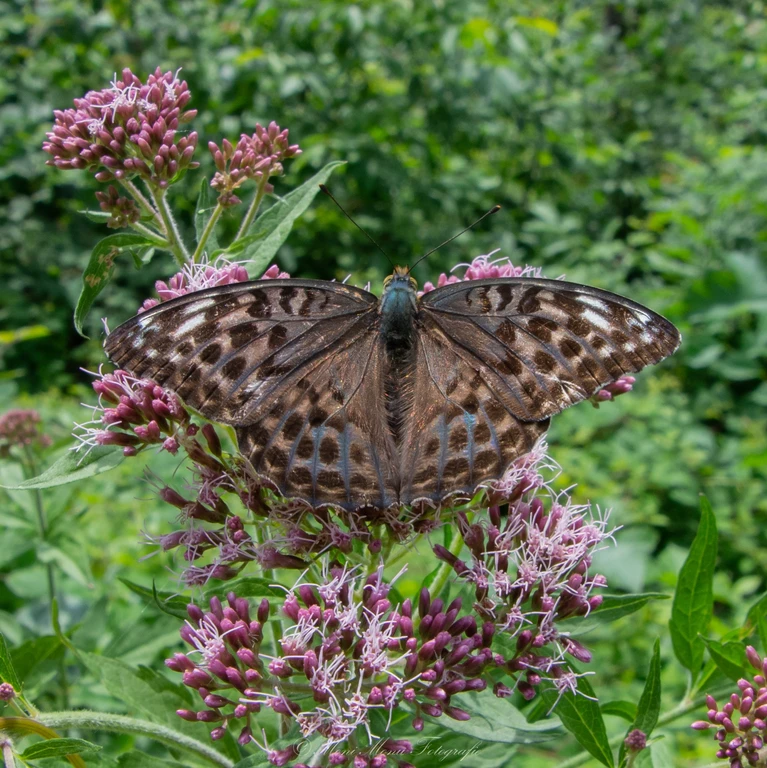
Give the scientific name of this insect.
Argynnis paphia
